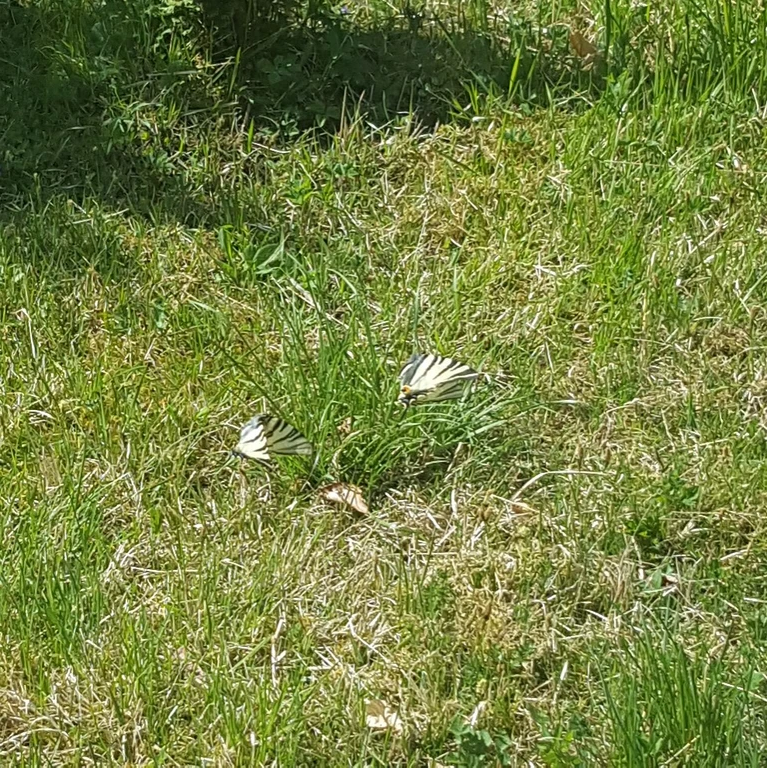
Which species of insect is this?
Iphiclides podalirius
